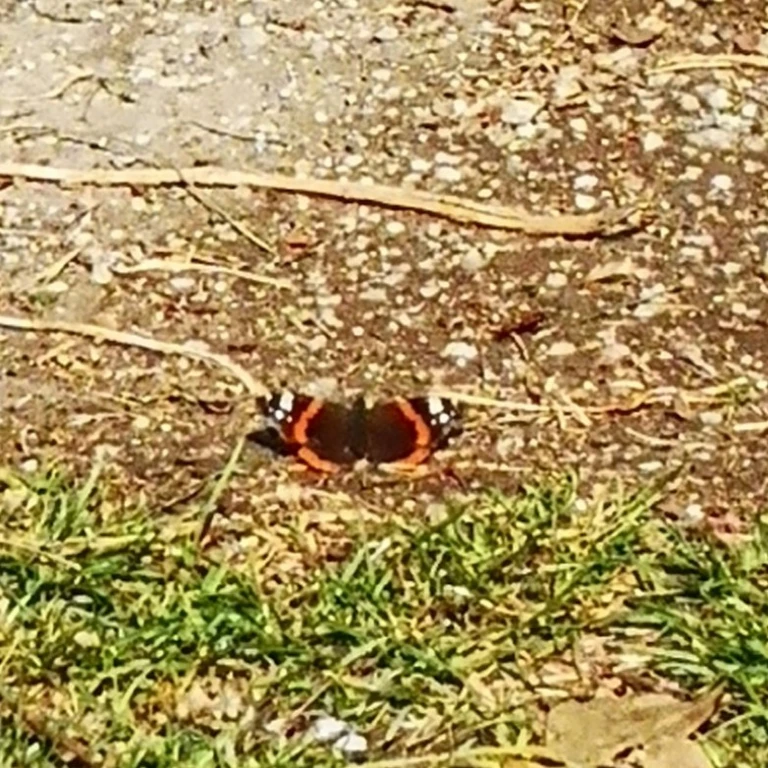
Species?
Vanessa atalanta
